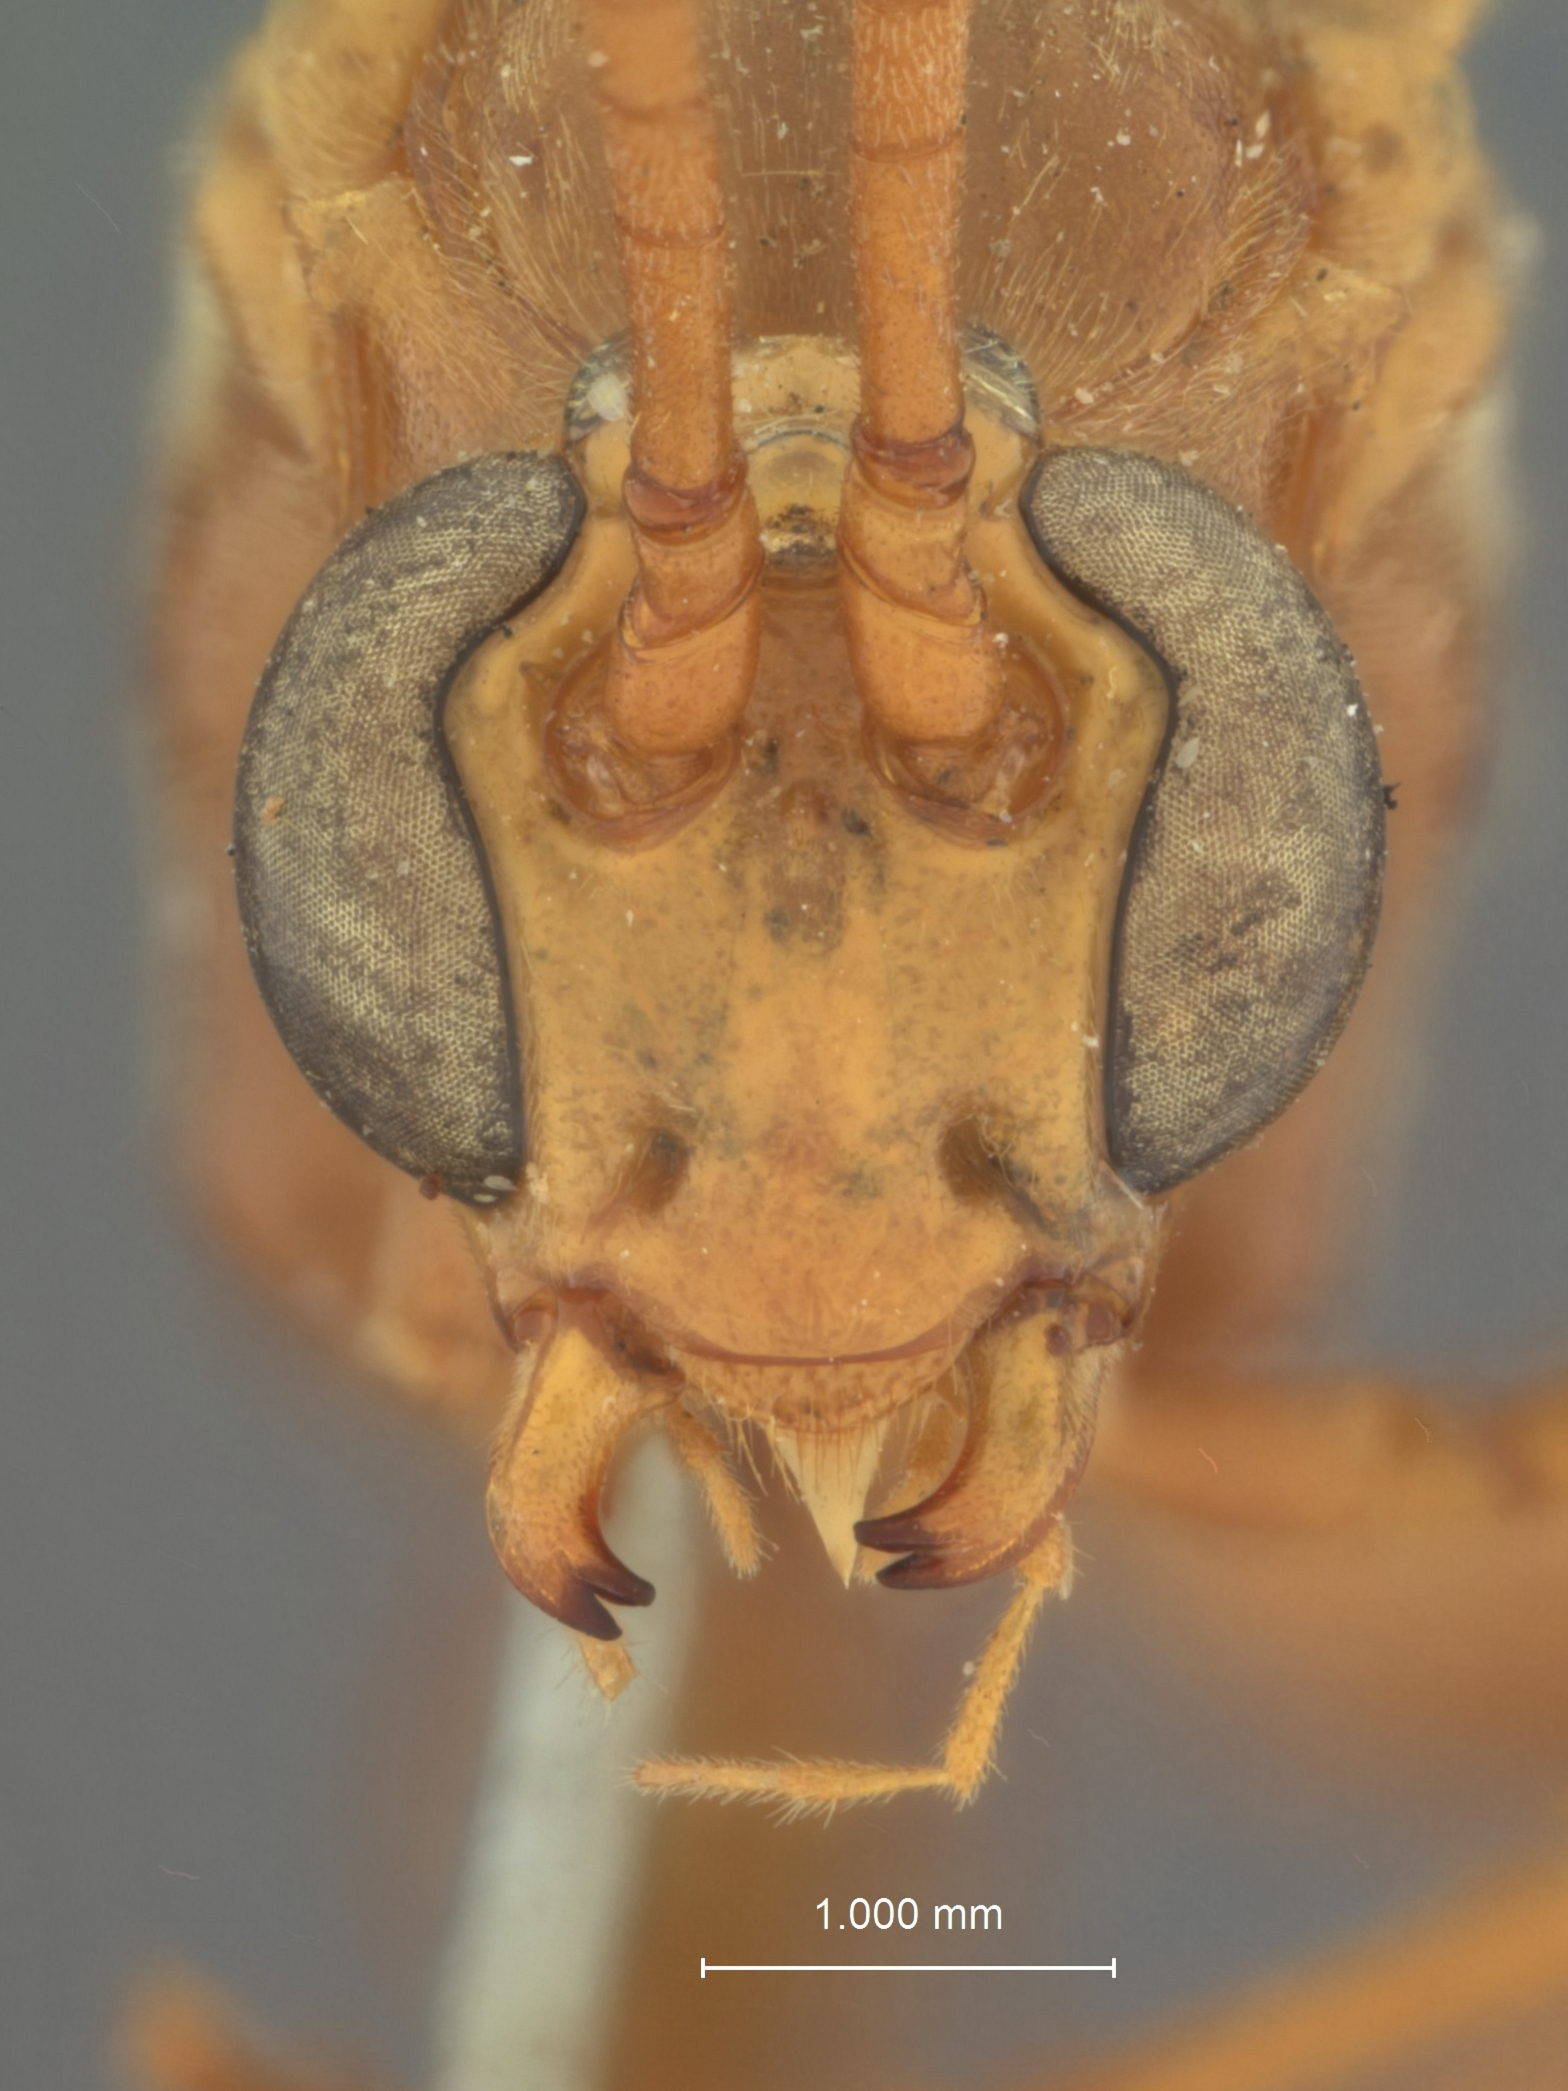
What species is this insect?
Thyreodon texanus
